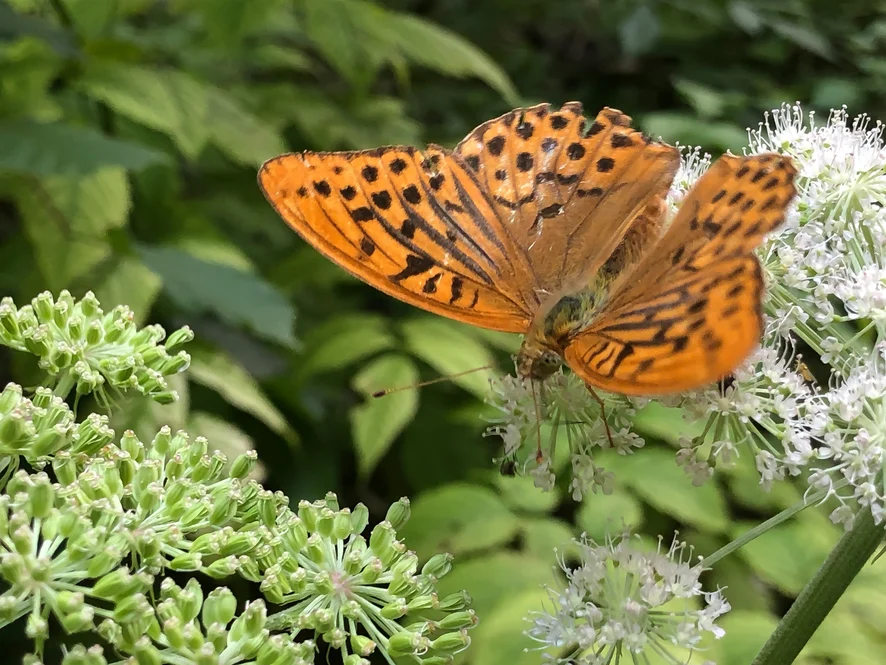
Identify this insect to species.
Argynnis paphia
